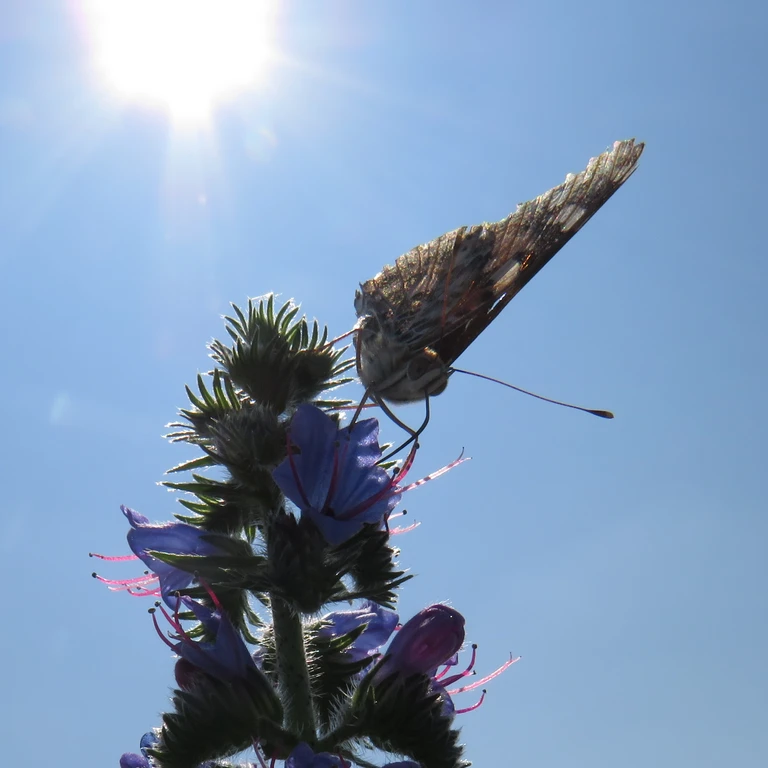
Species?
Vanessa cardui
